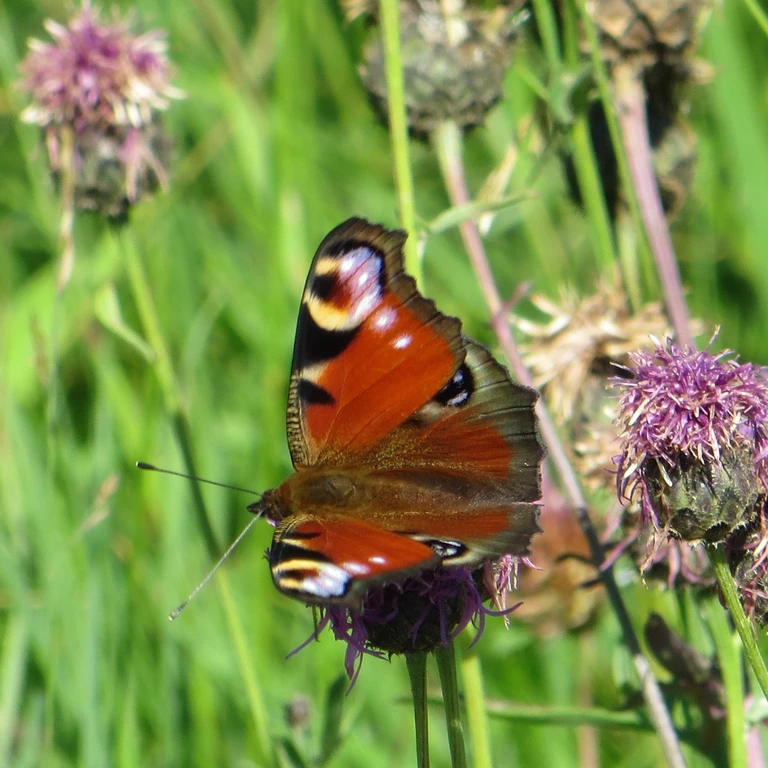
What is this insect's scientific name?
Aglais io
